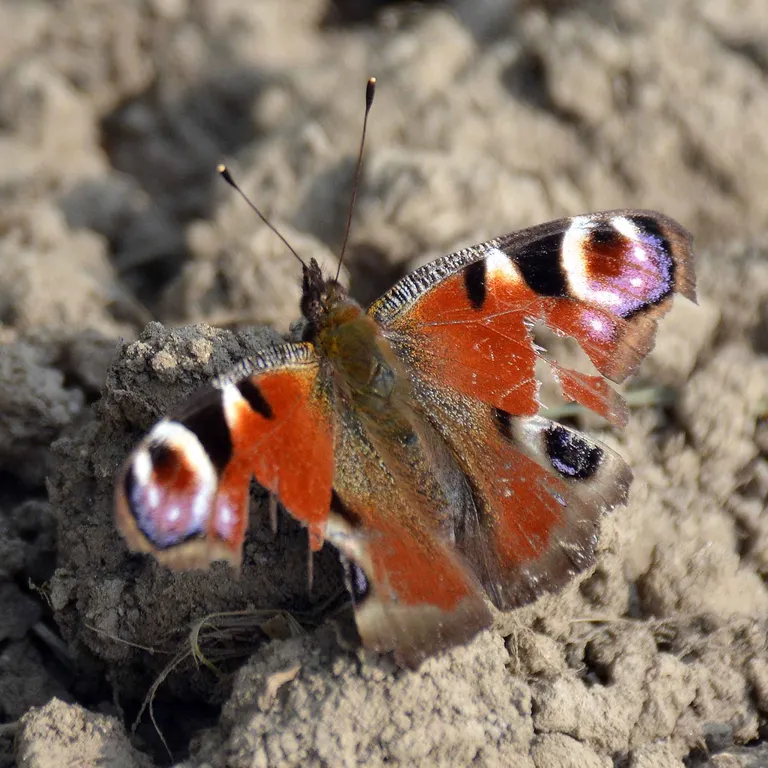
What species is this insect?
Aglais io
